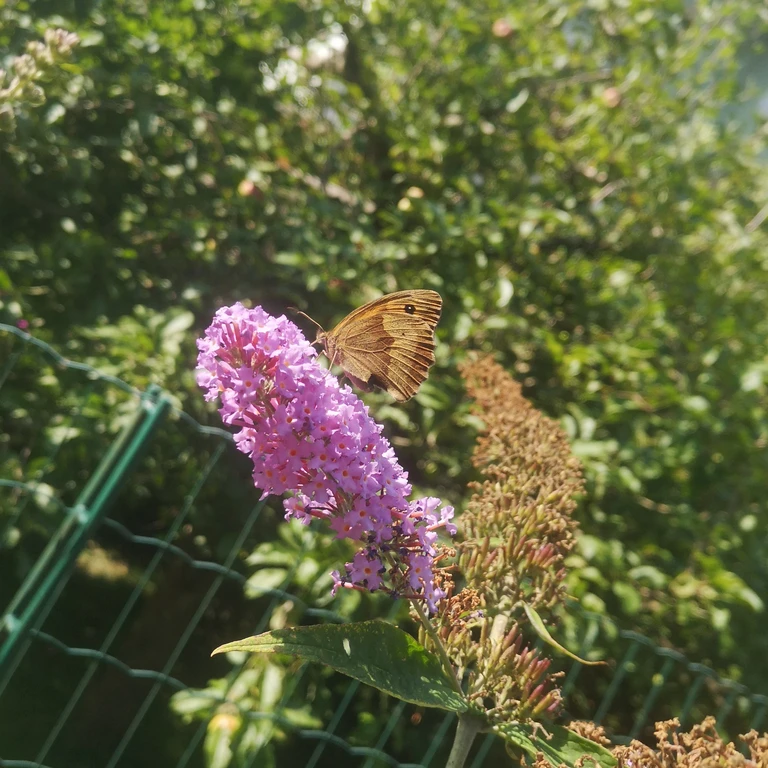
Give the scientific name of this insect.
Maniola jurtina
